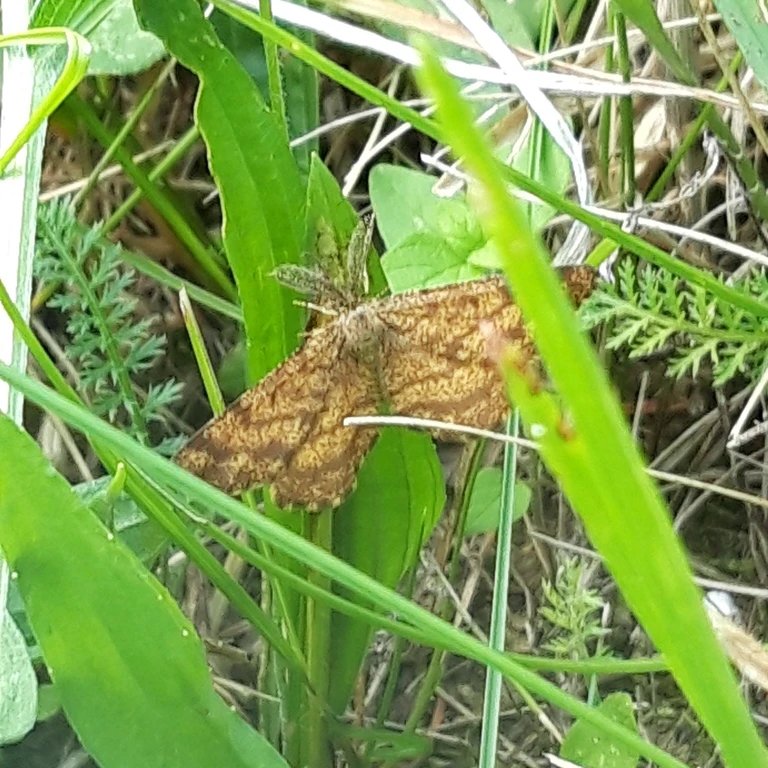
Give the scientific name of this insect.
Ematurga atomaria
